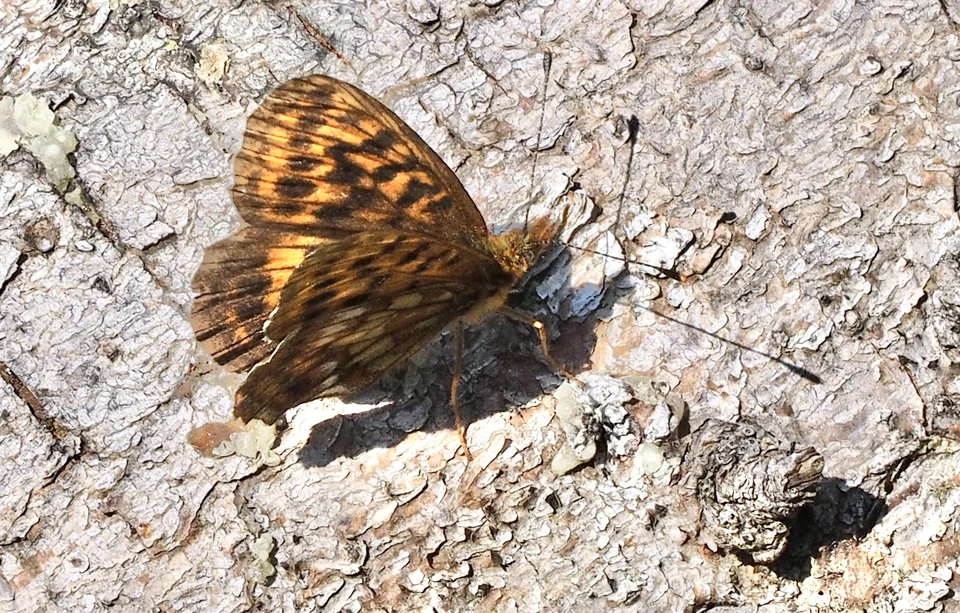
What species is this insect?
Boloria thore
